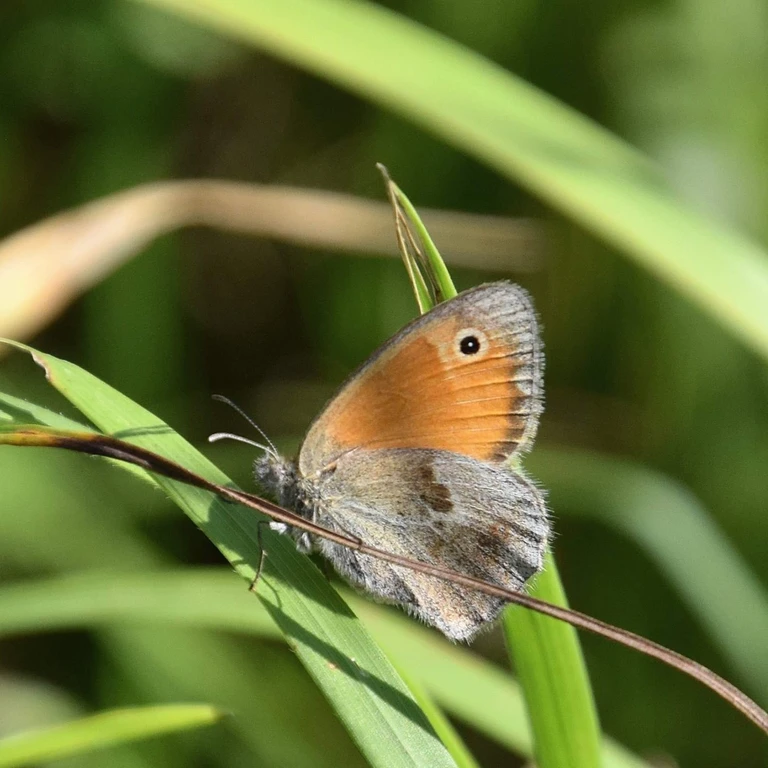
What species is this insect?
Coenonympha pamphilus
